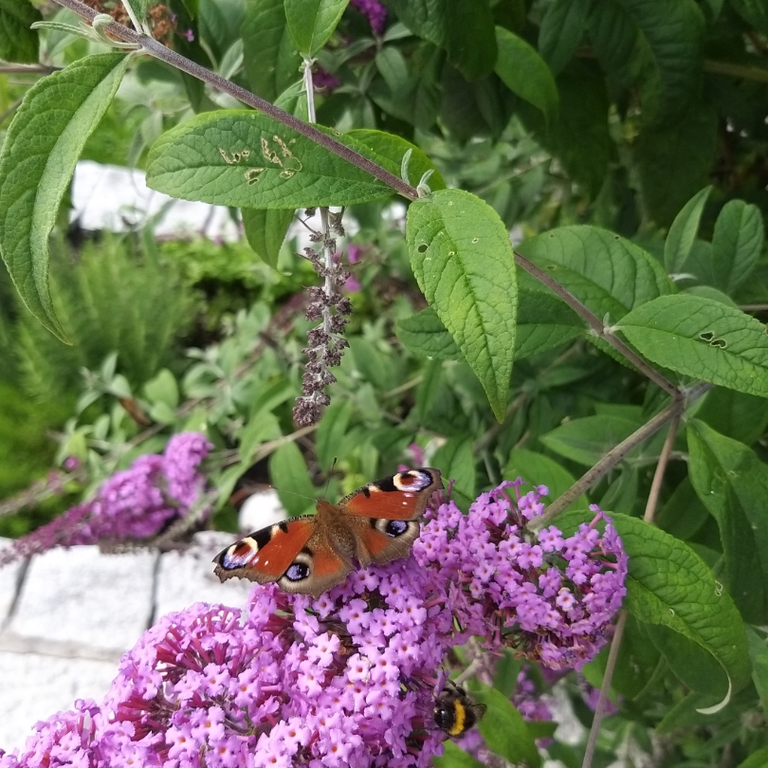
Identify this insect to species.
Aglais io
